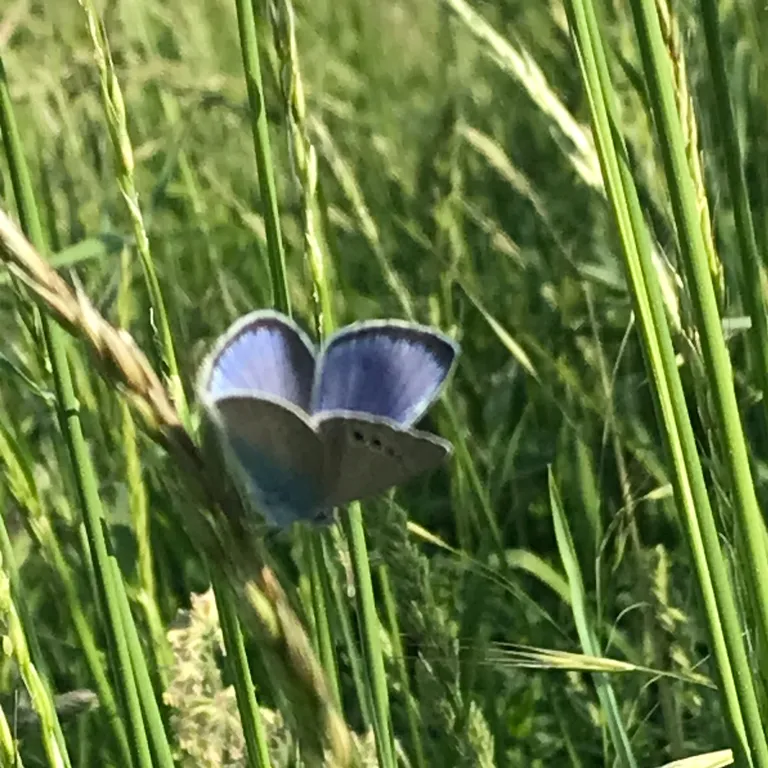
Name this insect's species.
Glaucopsyche alexis
